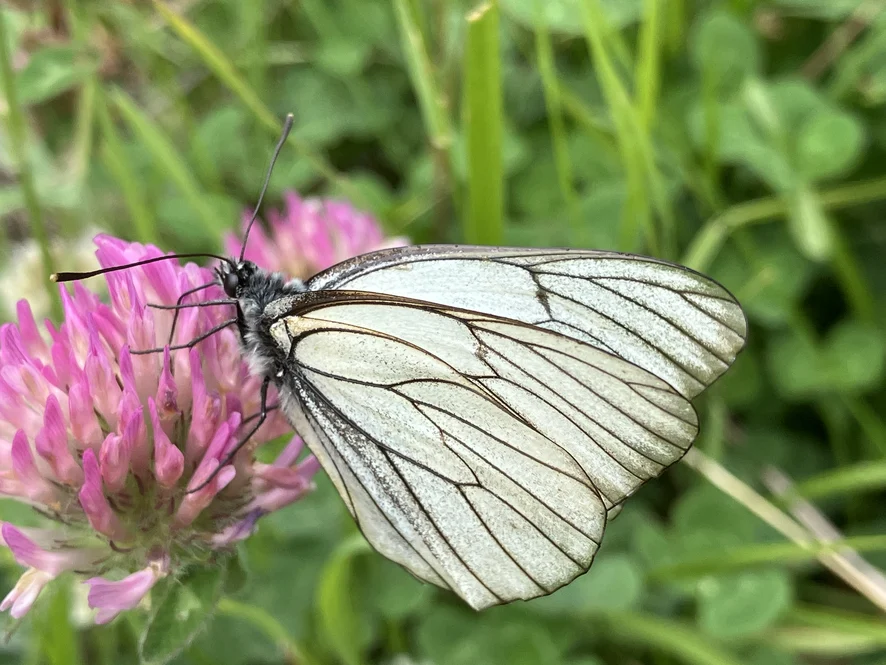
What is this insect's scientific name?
Aporia crataegi
